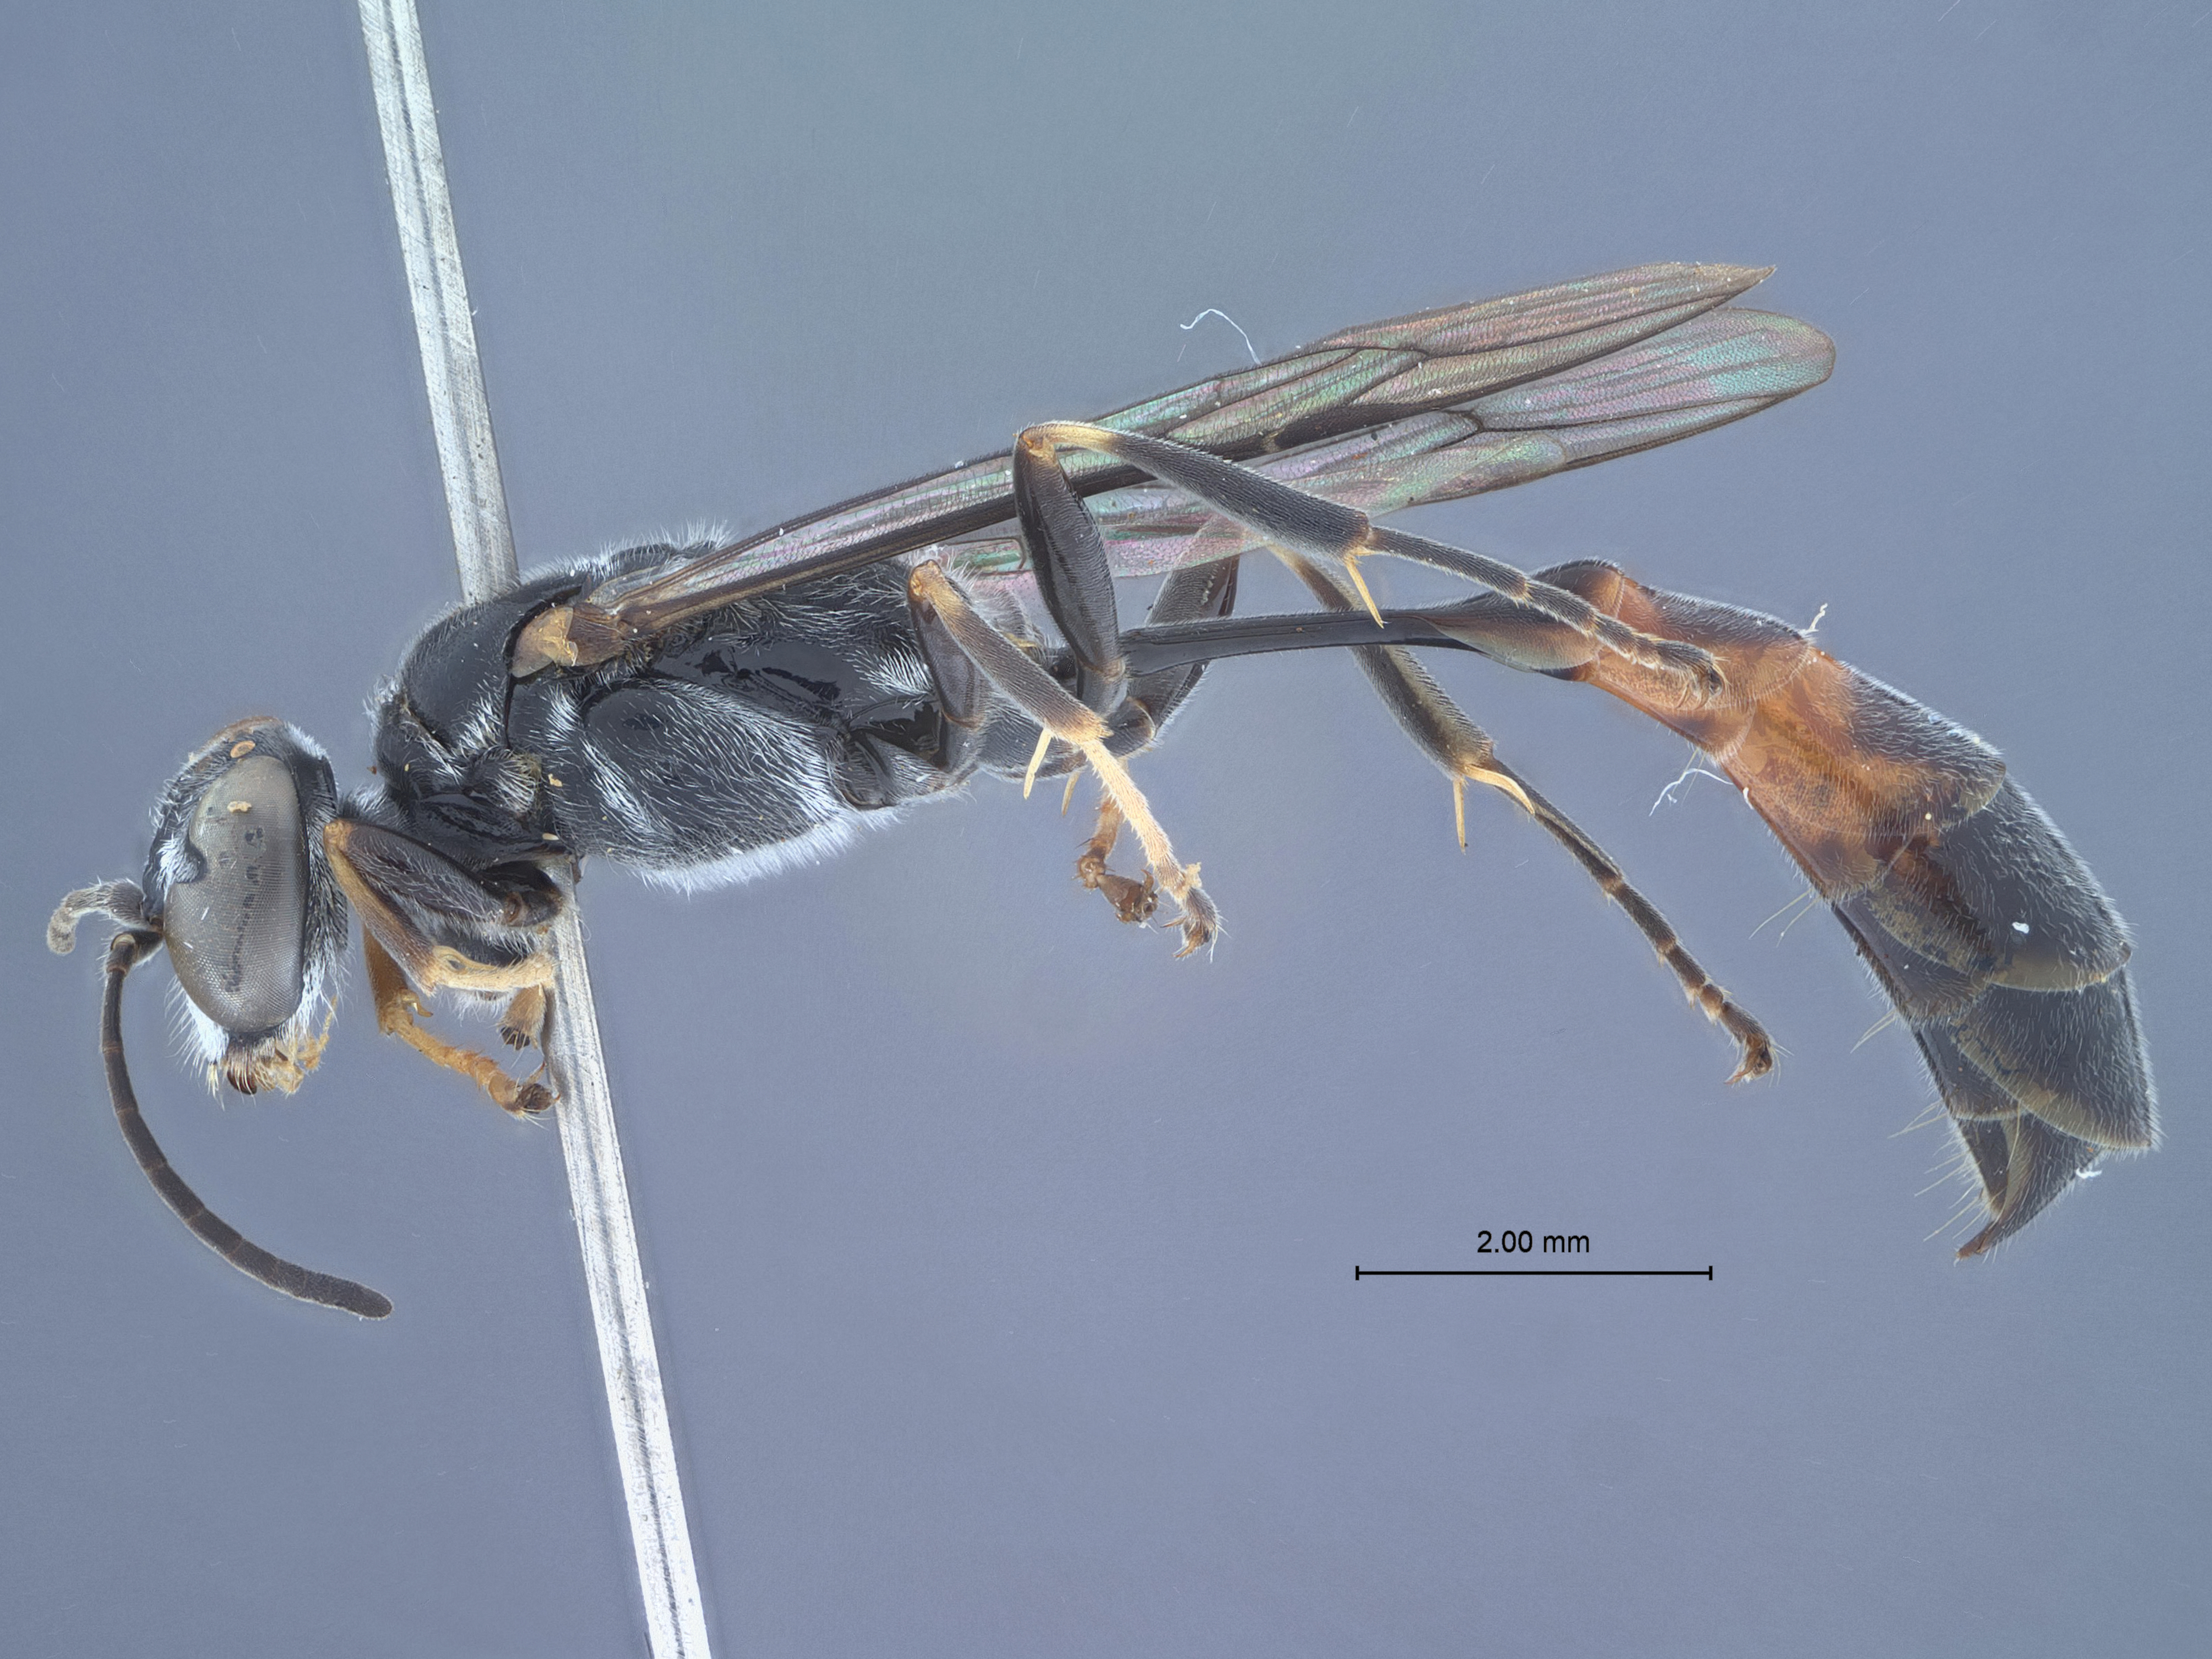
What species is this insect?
Trypoxylon fruiticicola
